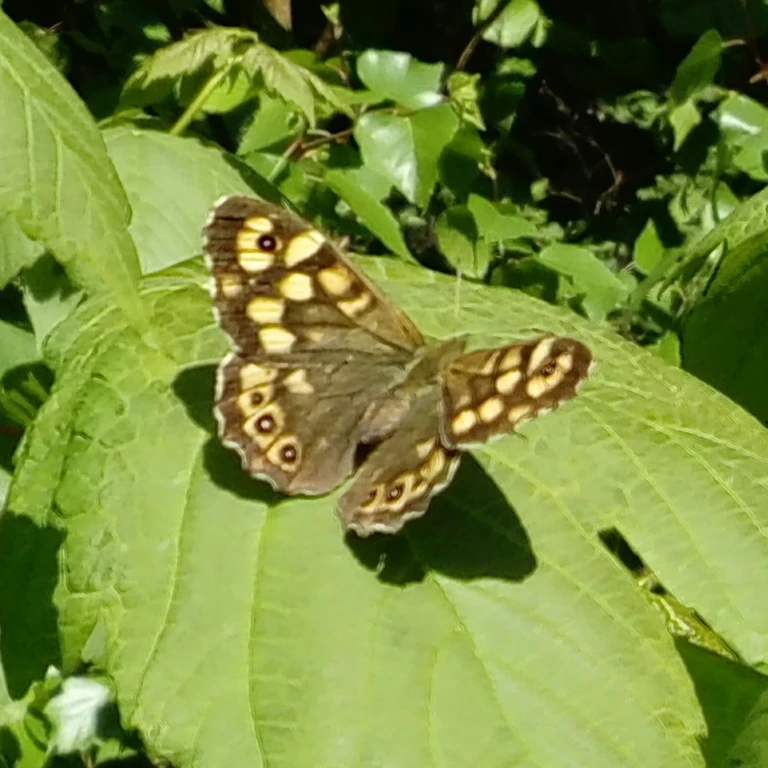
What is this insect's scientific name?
Pararge aegeria
